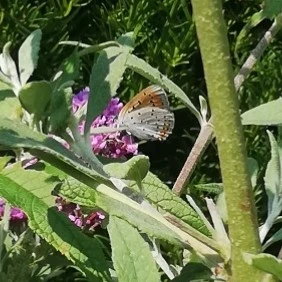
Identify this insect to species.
Lycaena dispar
